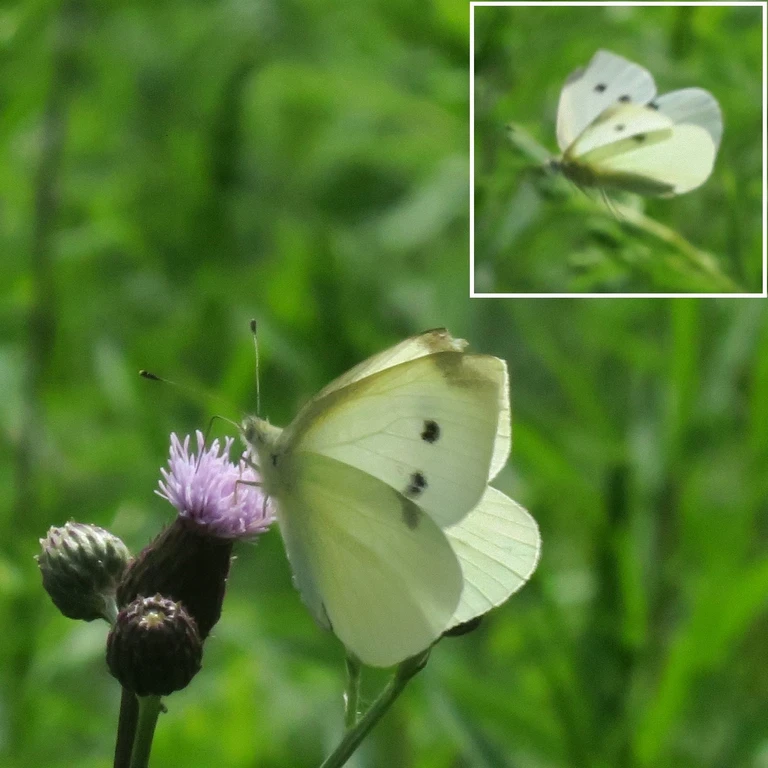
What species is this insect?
Pieris rapae
